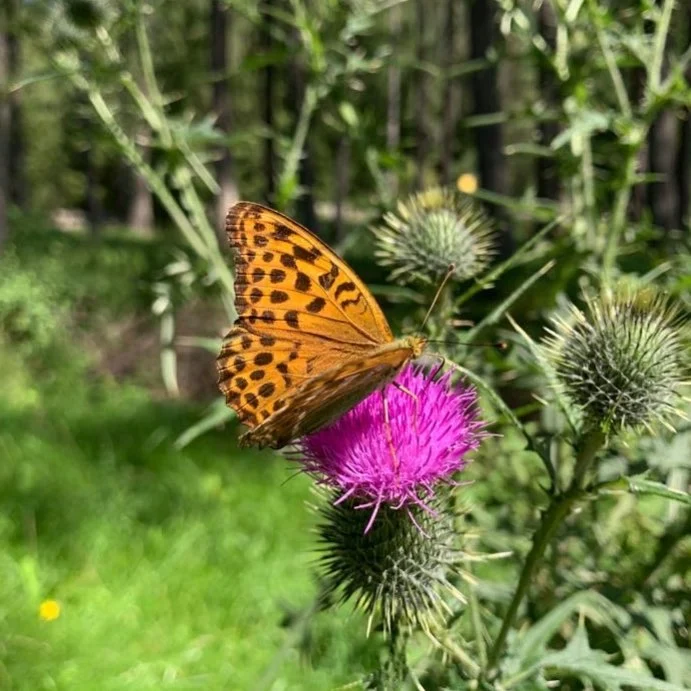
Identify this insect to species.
Argynnis paphia
